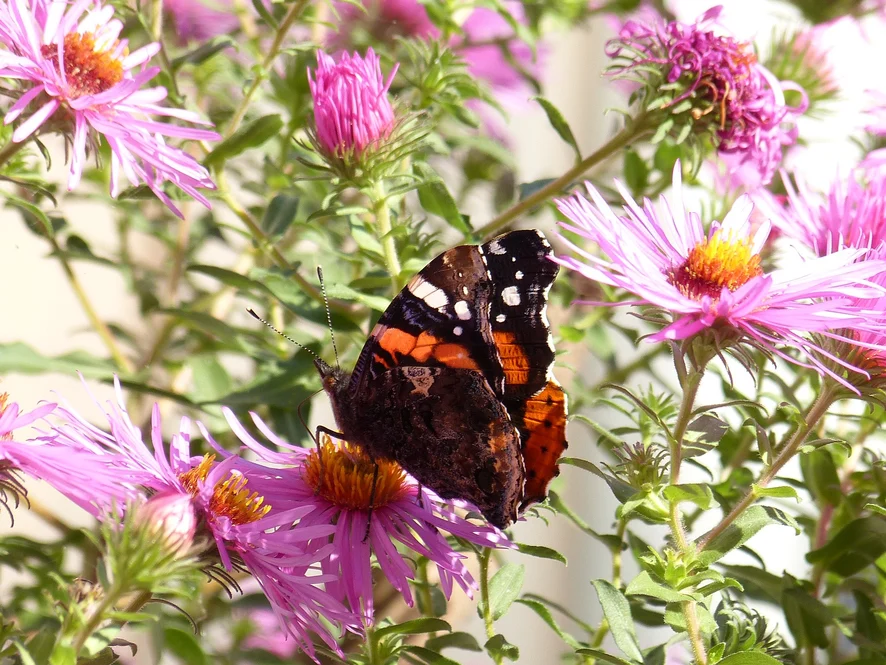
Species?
Vanessa atalanta
